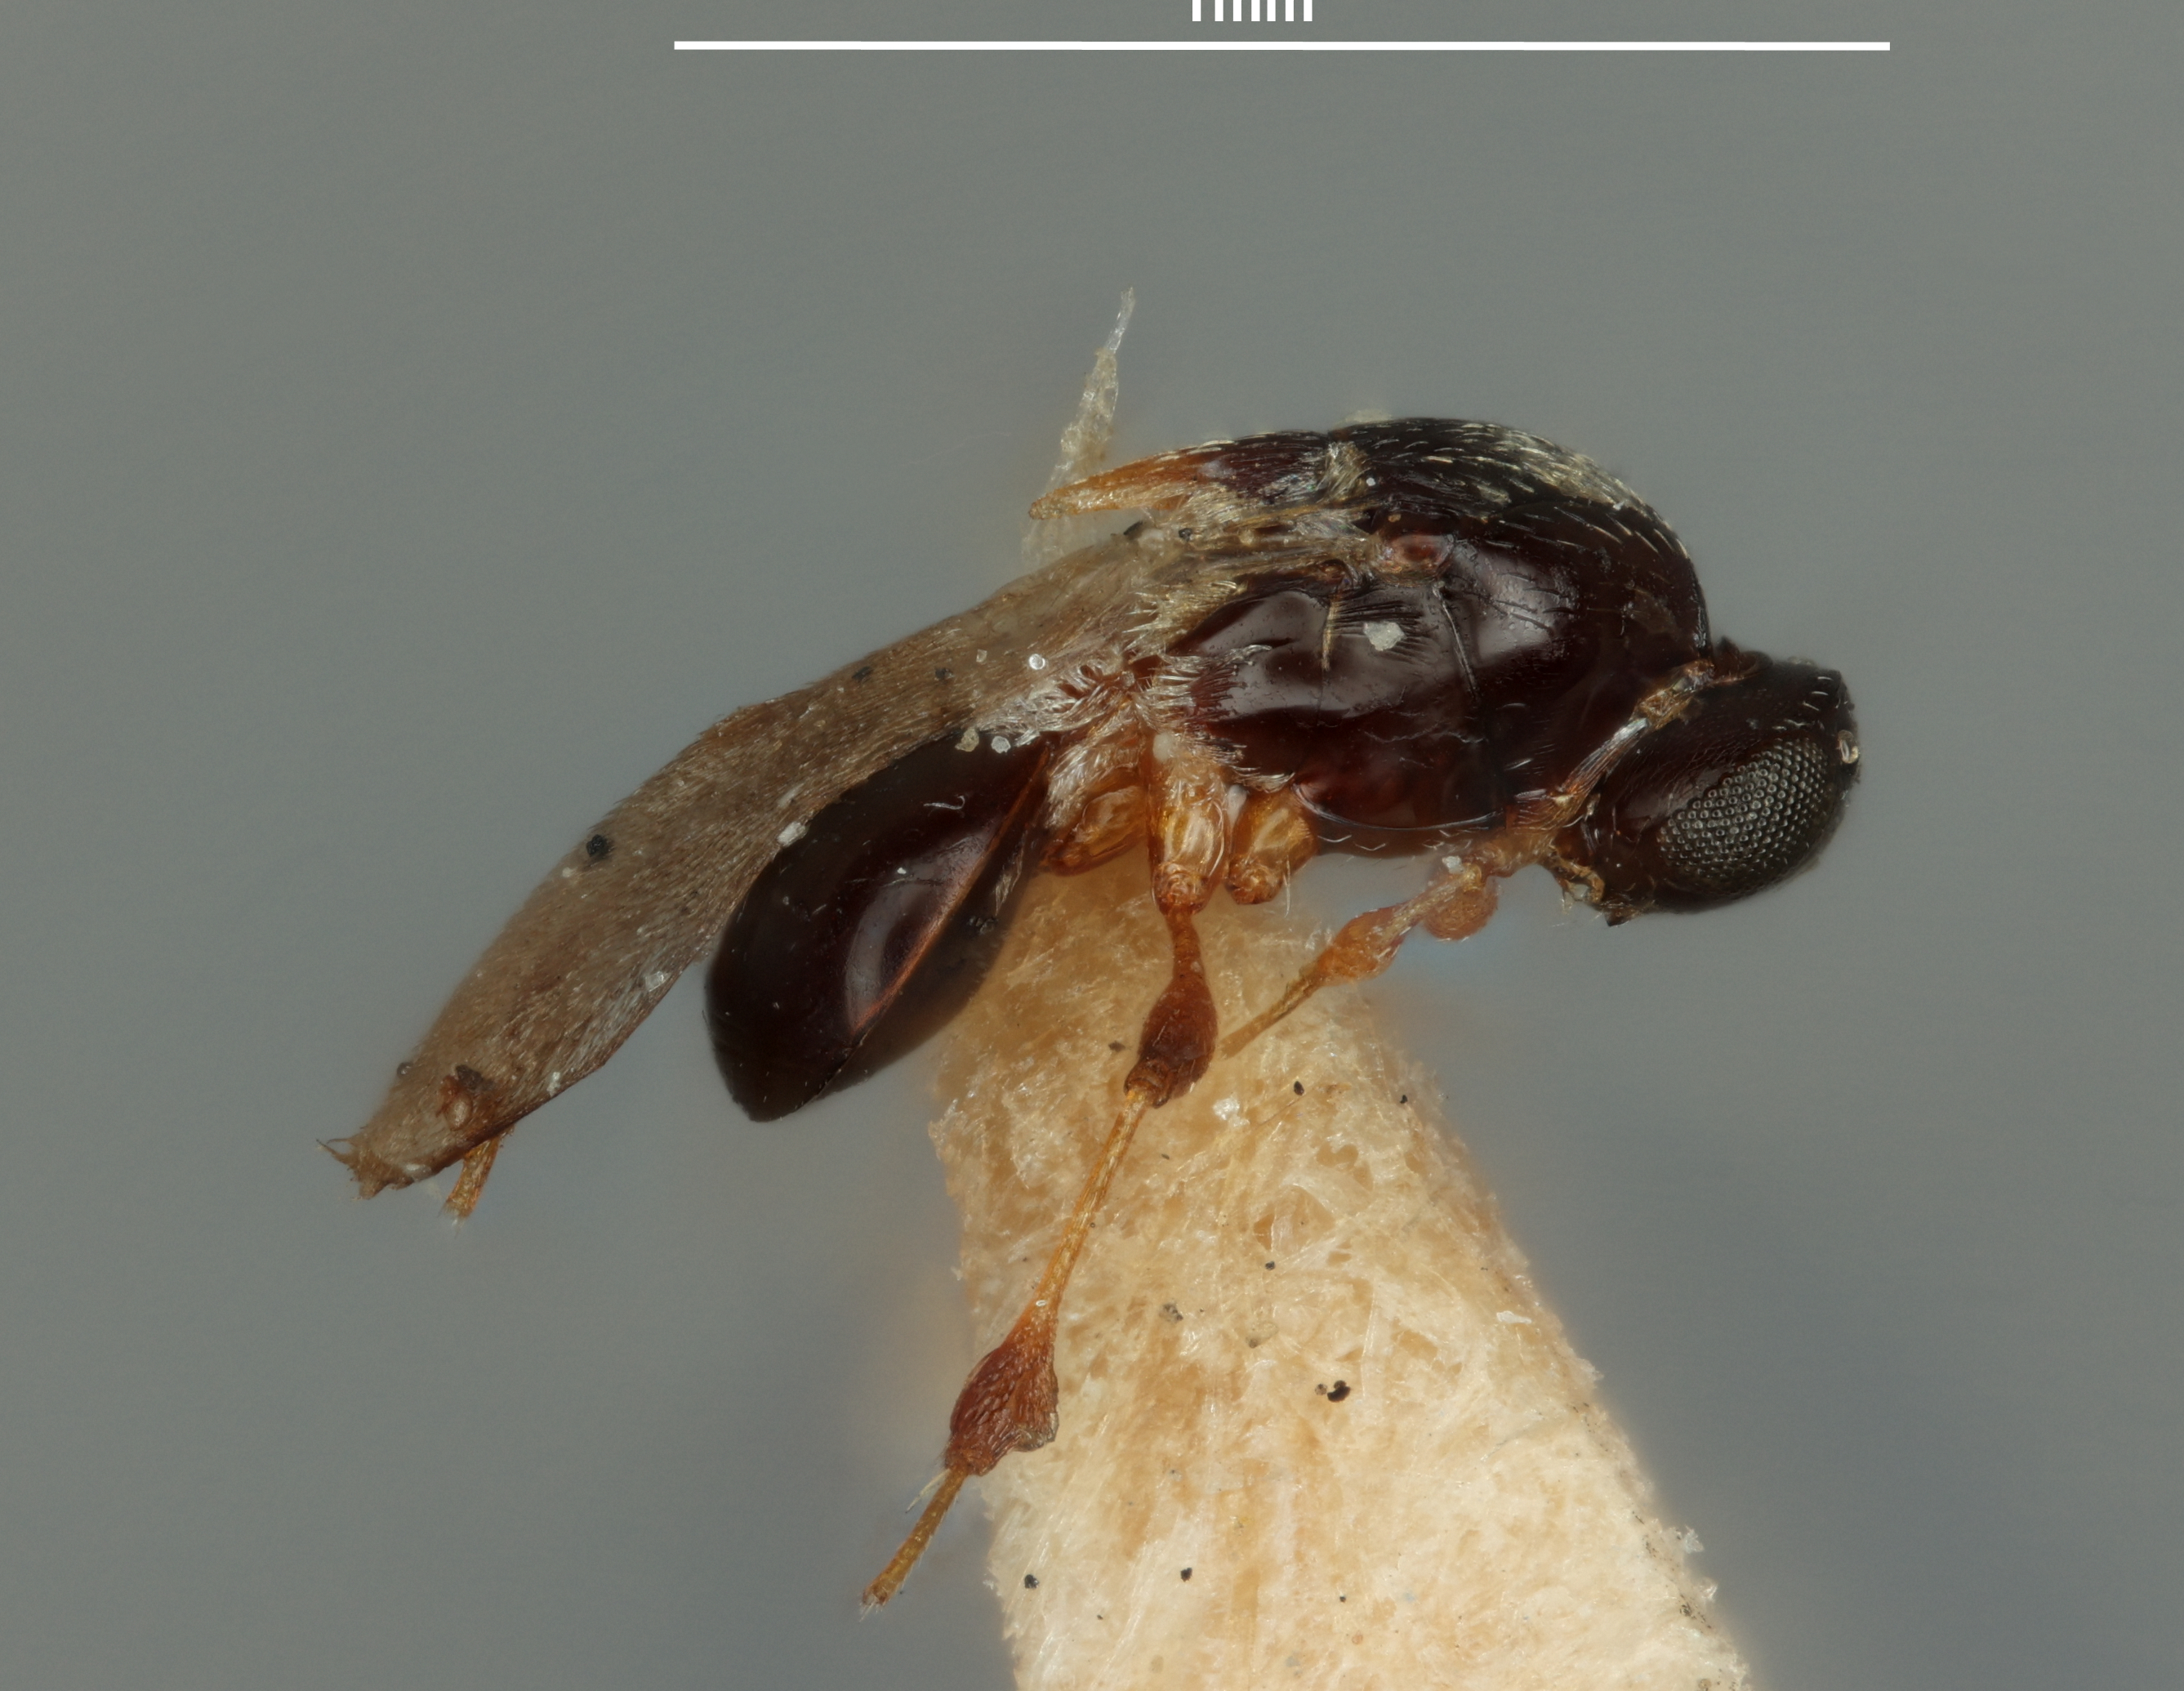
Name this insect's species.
Amblyaspis americana
